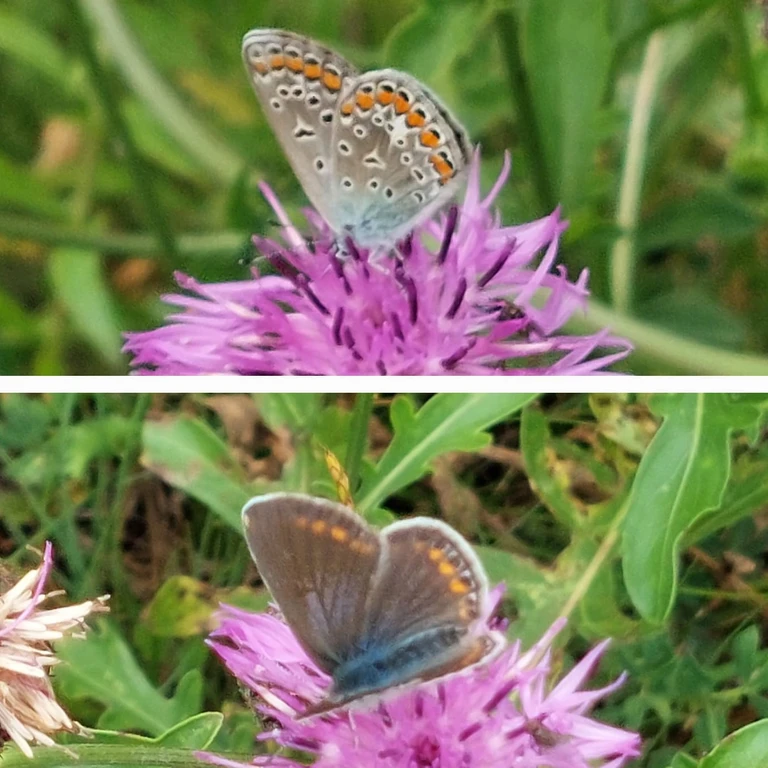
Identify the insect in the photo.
Polyommatus icarus
